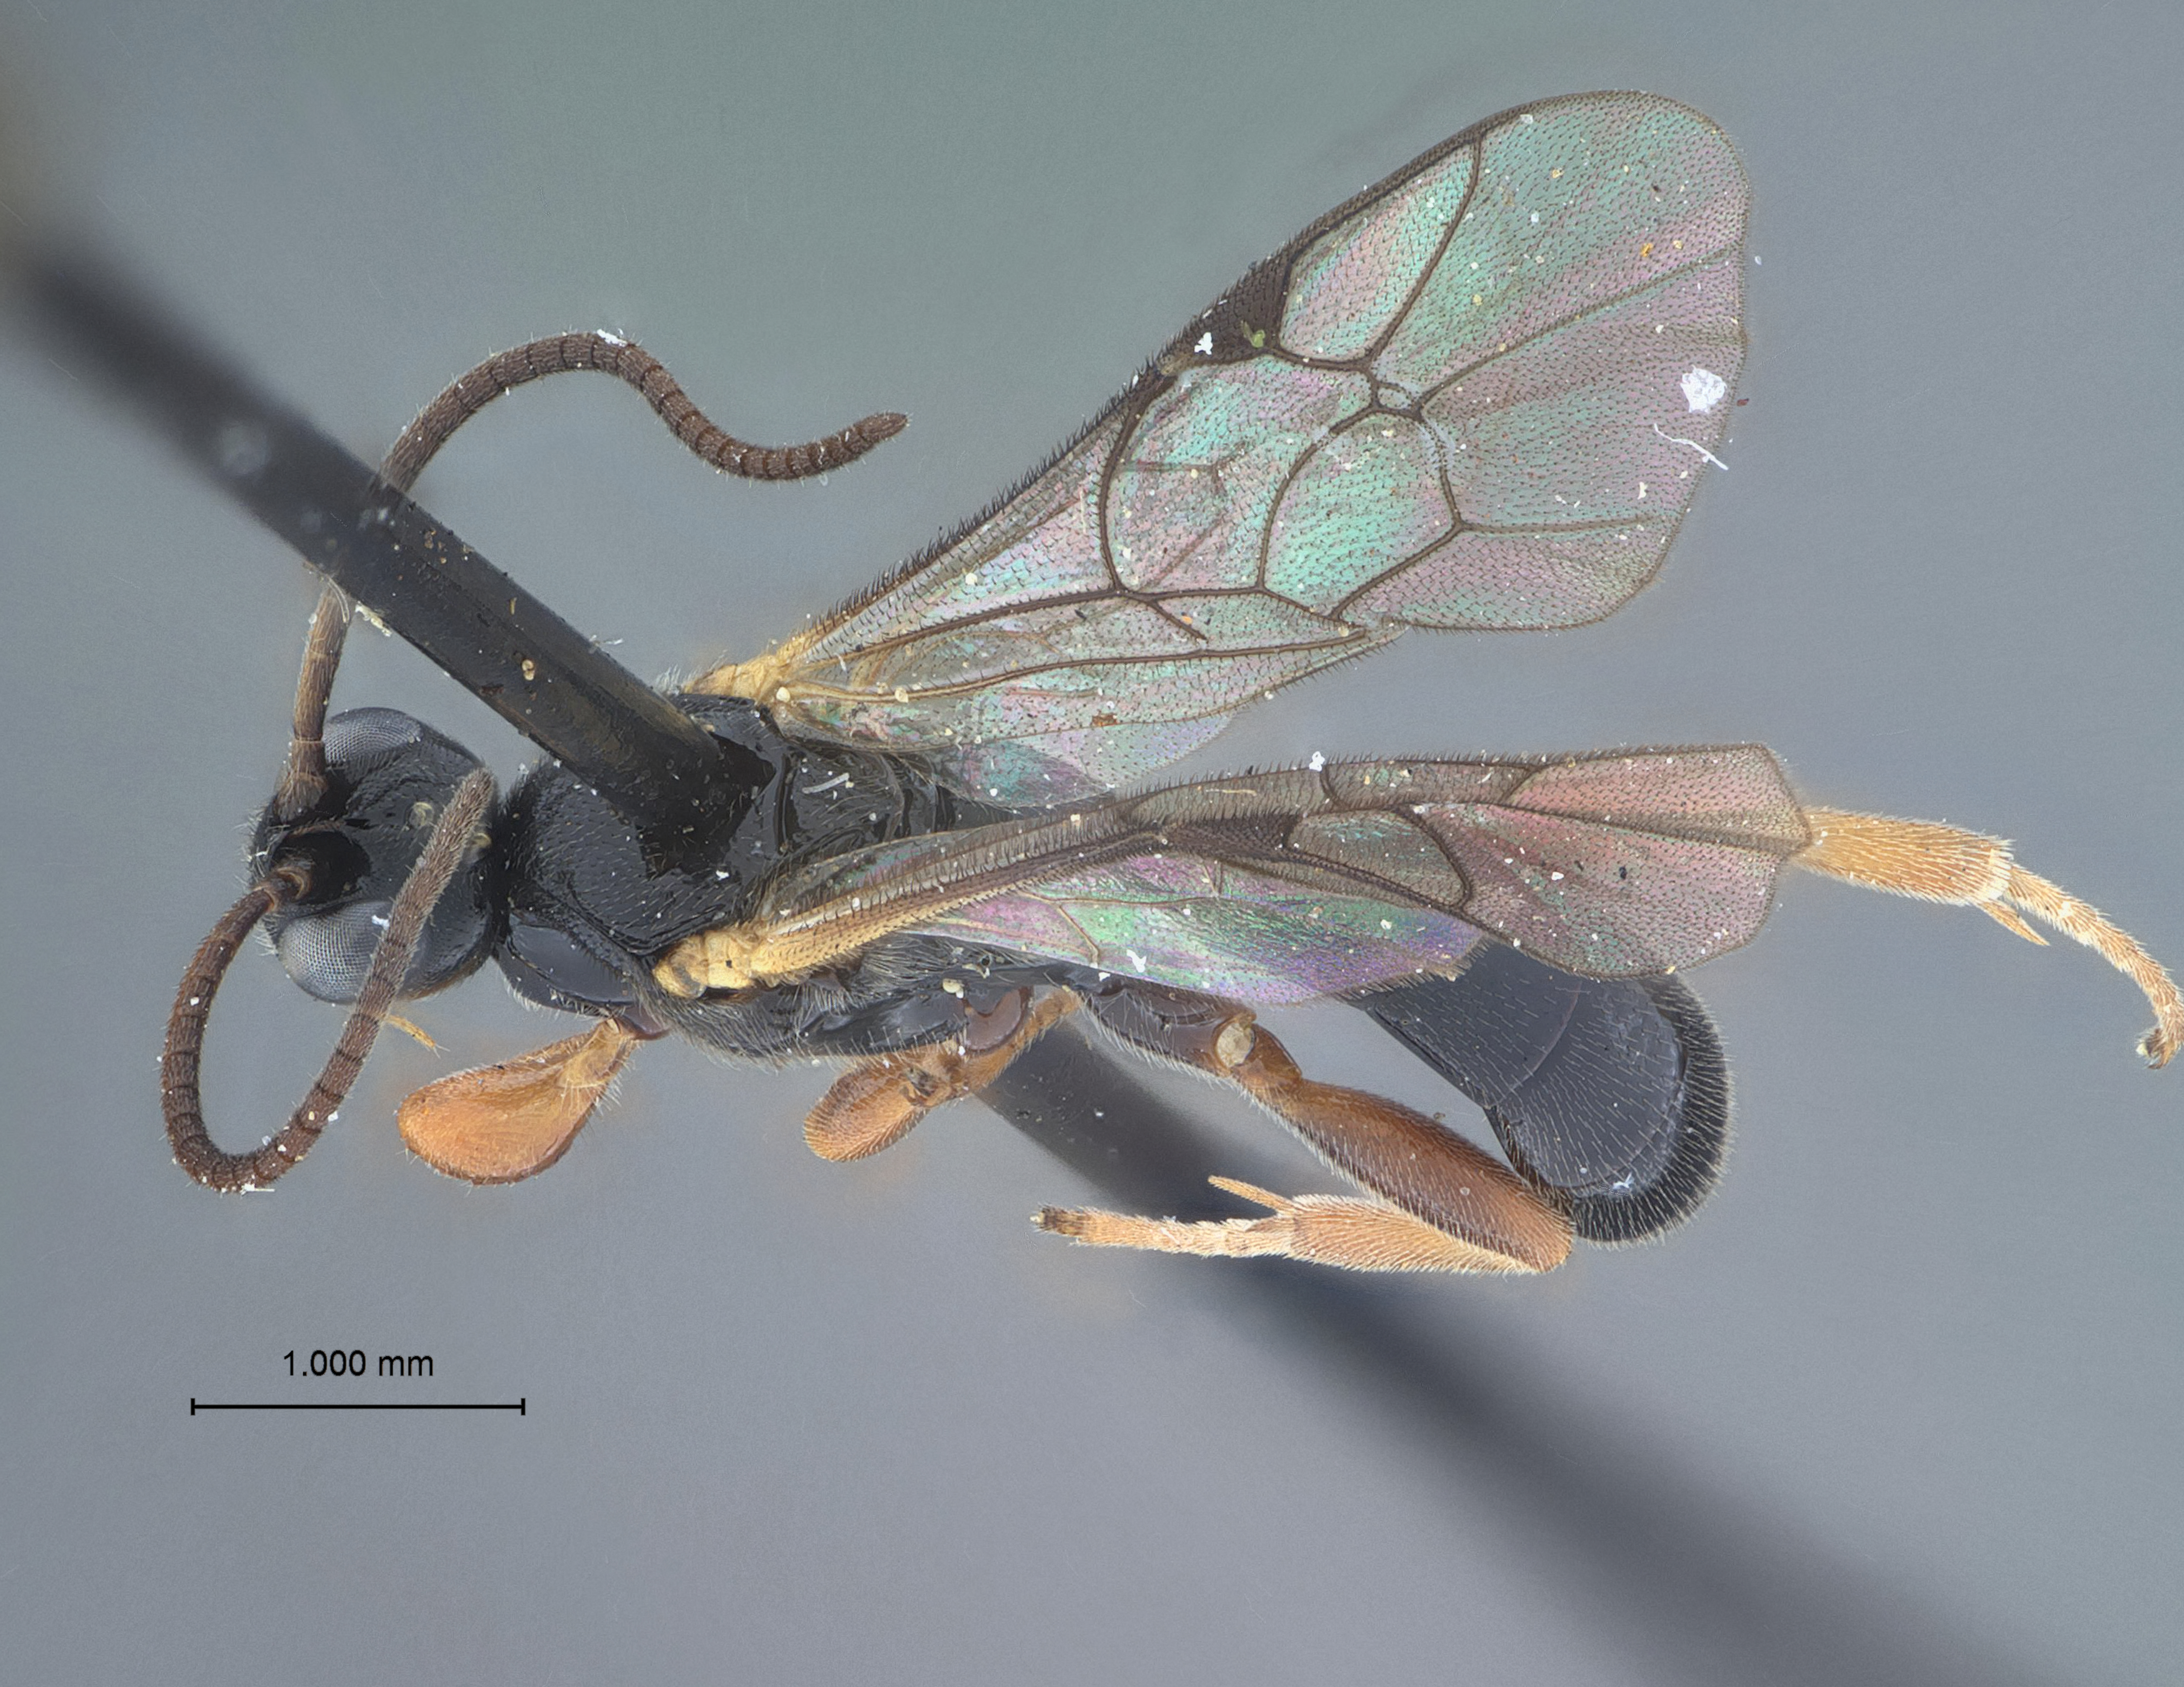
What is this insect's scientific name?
Triclistus adustus
